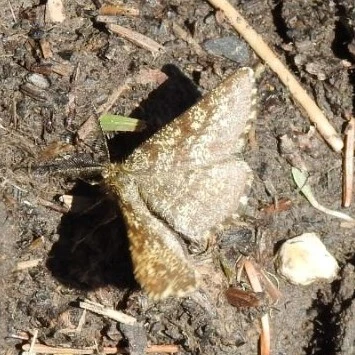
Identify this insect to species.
Ematurga atomaria
